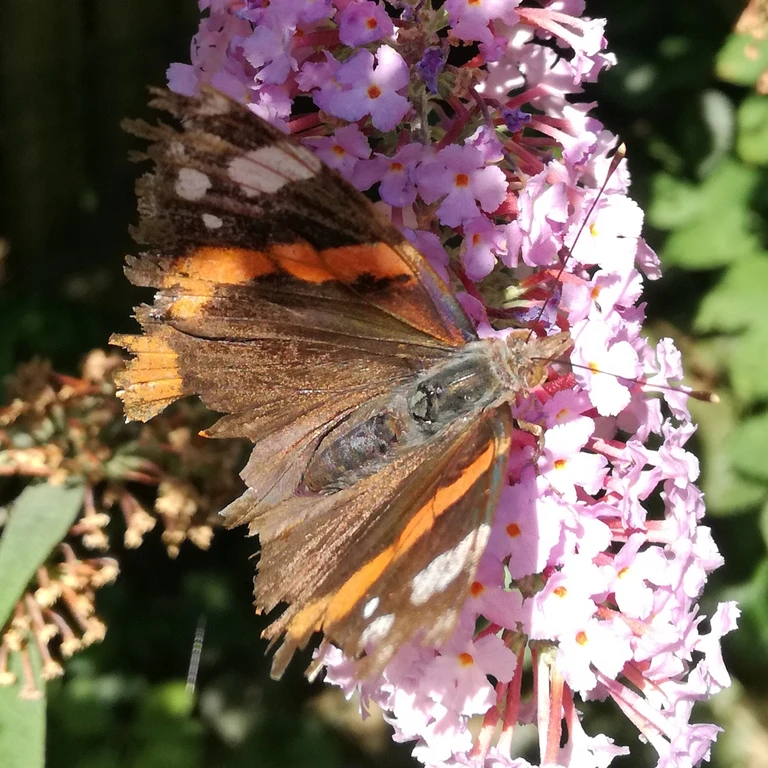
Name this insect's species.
Vanessa atalanta
